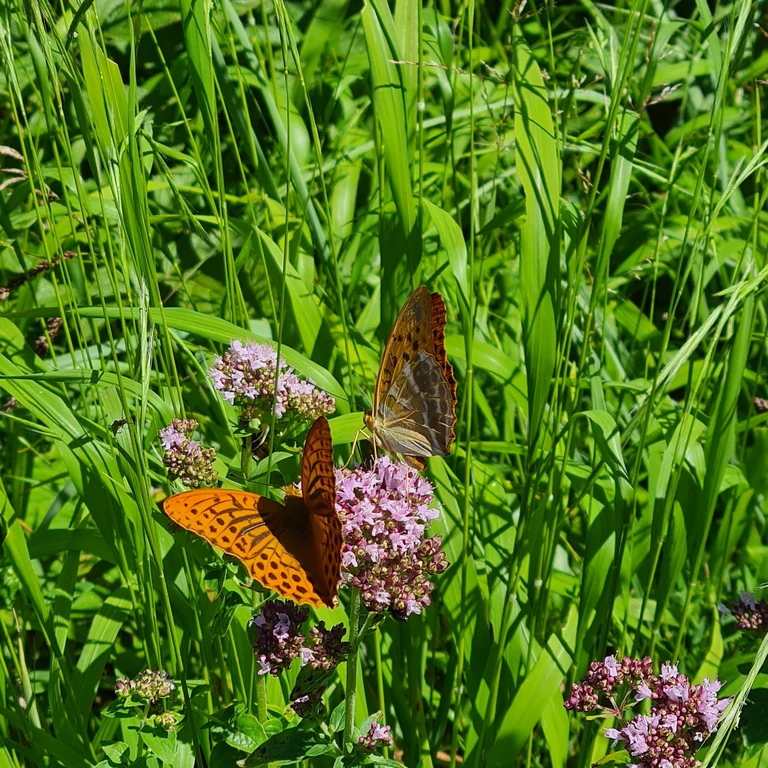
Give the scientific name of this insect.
Argynnis paphia
